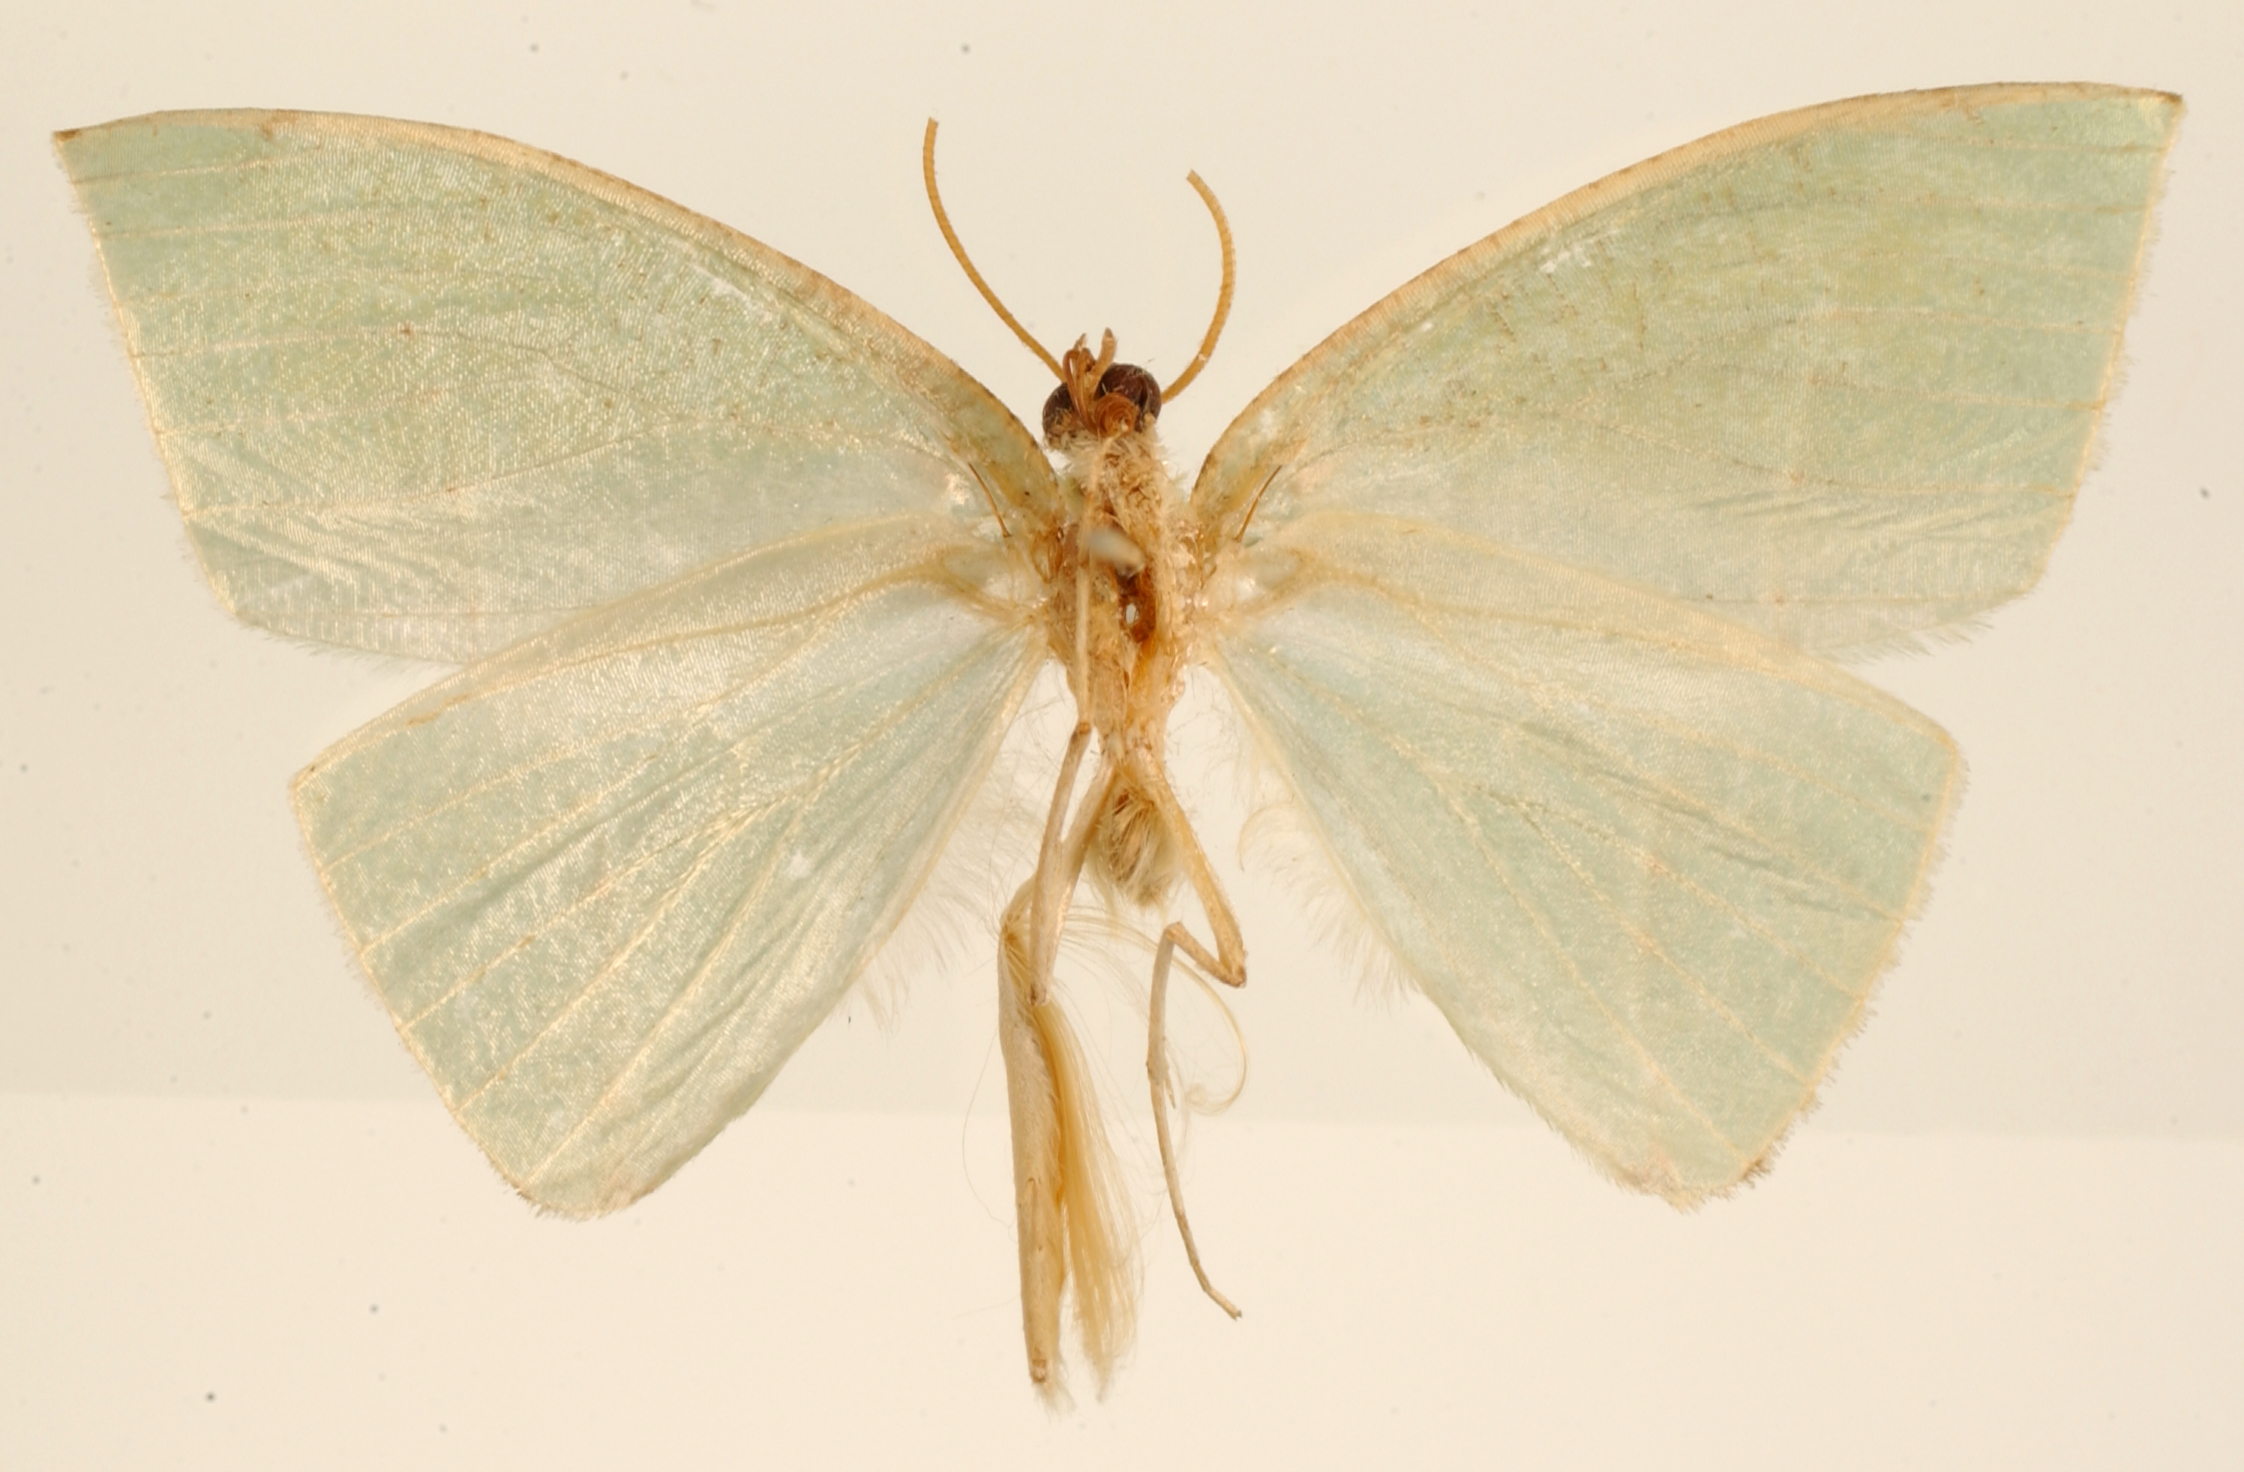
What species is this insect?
Mecoceras schausaria
